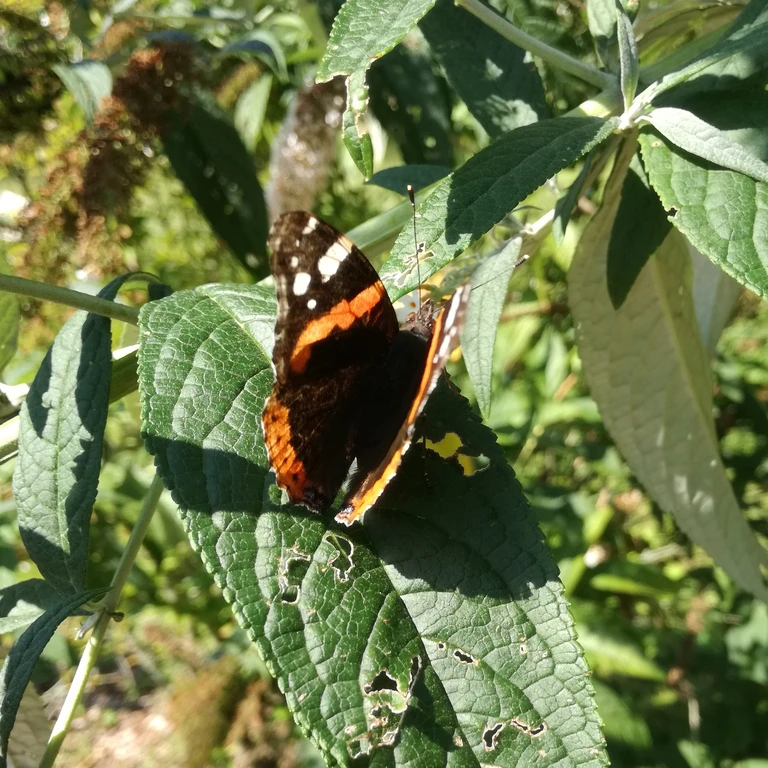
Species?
Vanessa atalanta
